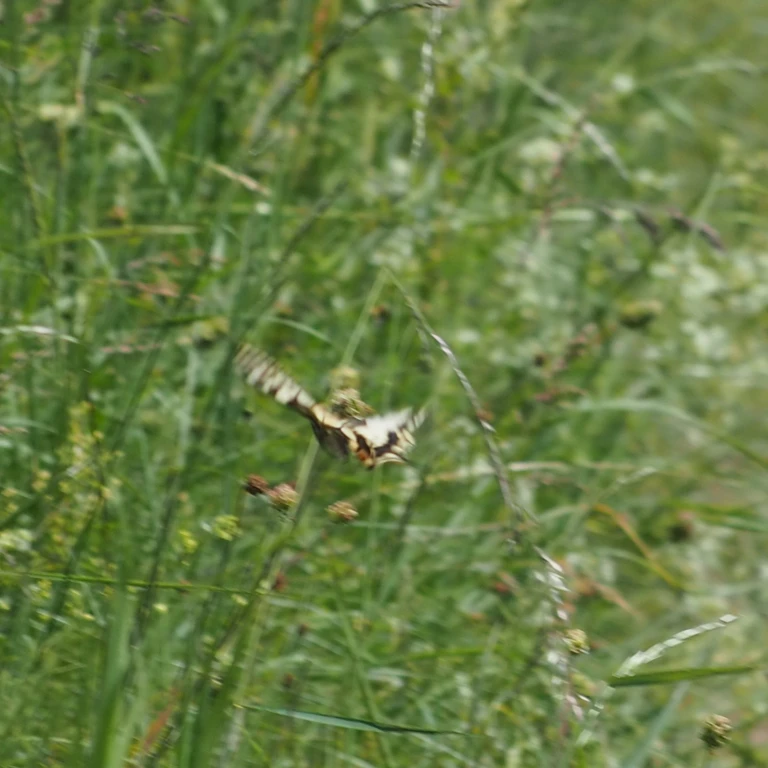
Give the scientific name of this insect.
Papilio machaon
